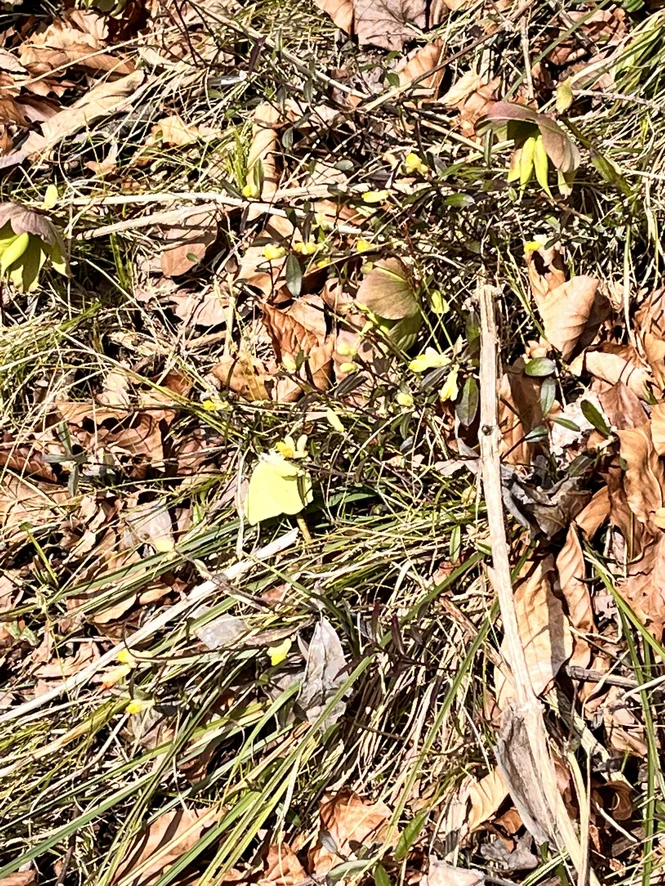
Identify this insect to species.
Gonepteryx rhamni
